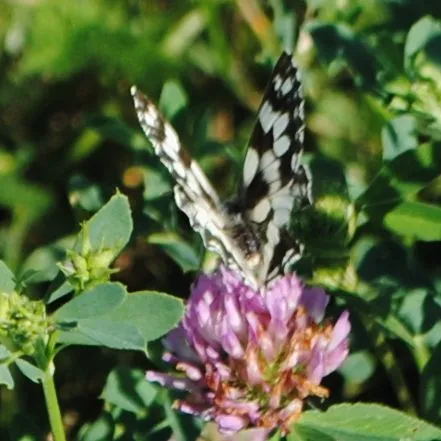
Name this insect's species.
Melanargia galathea
